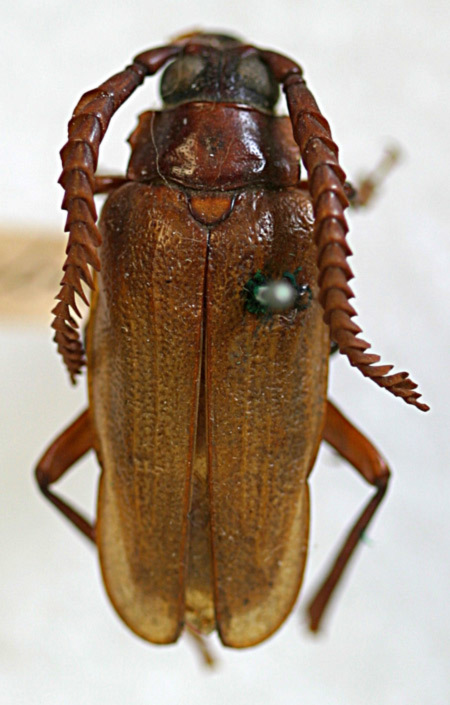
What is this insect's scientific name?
Prionus debilis
